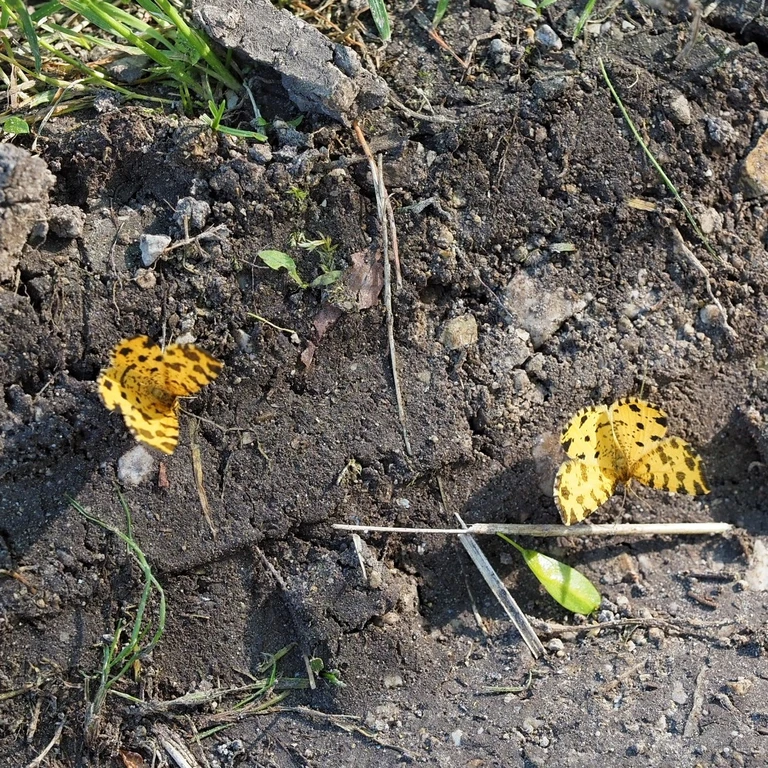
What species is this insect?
Pseudopanthera macularia
